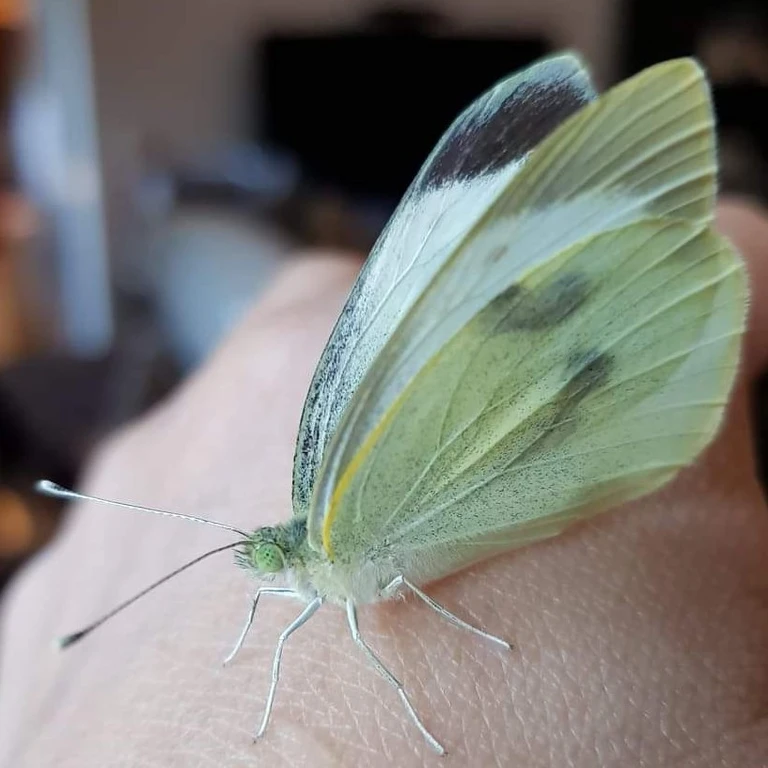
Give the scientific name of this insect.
Pieris brassicae
